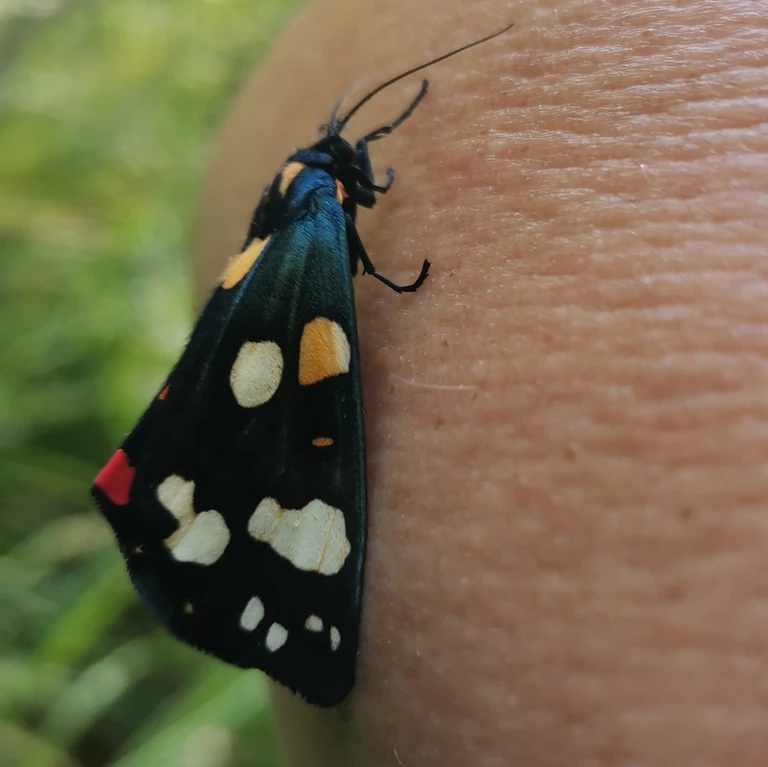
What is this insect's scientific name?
Callimorpha dominula
